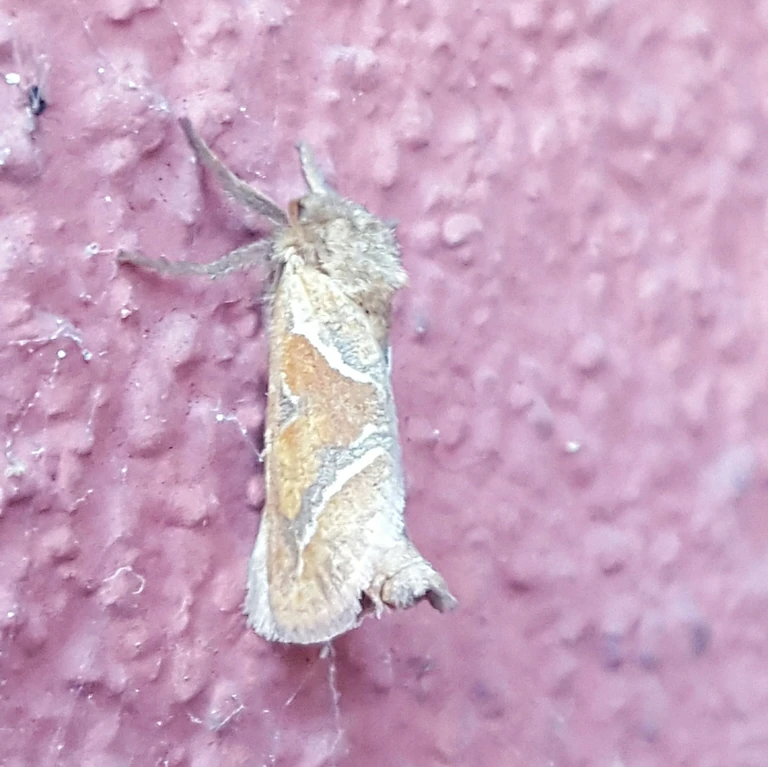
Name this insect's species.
Triodia sylvina
